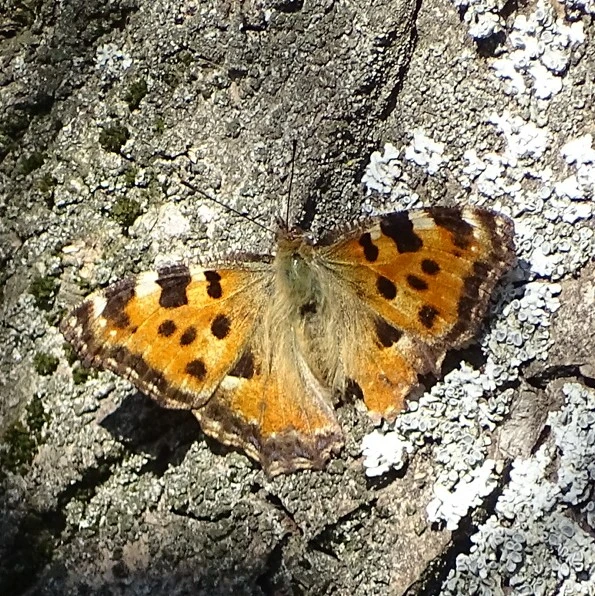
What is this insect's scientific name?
Nymphalis polychloros
